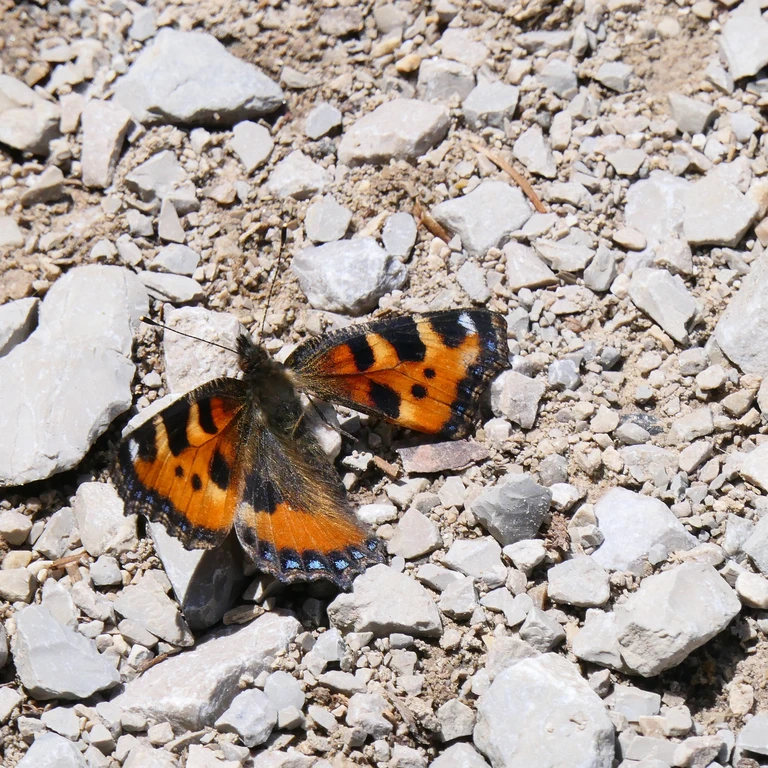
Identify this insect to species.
Aglais urticae
